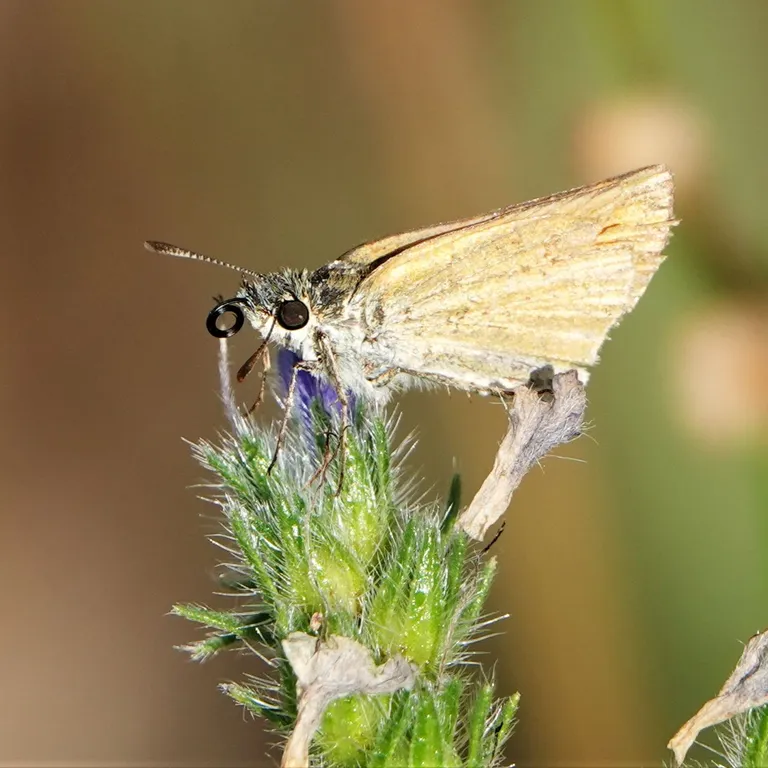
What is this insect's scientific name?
Thymelicus sylvestris
